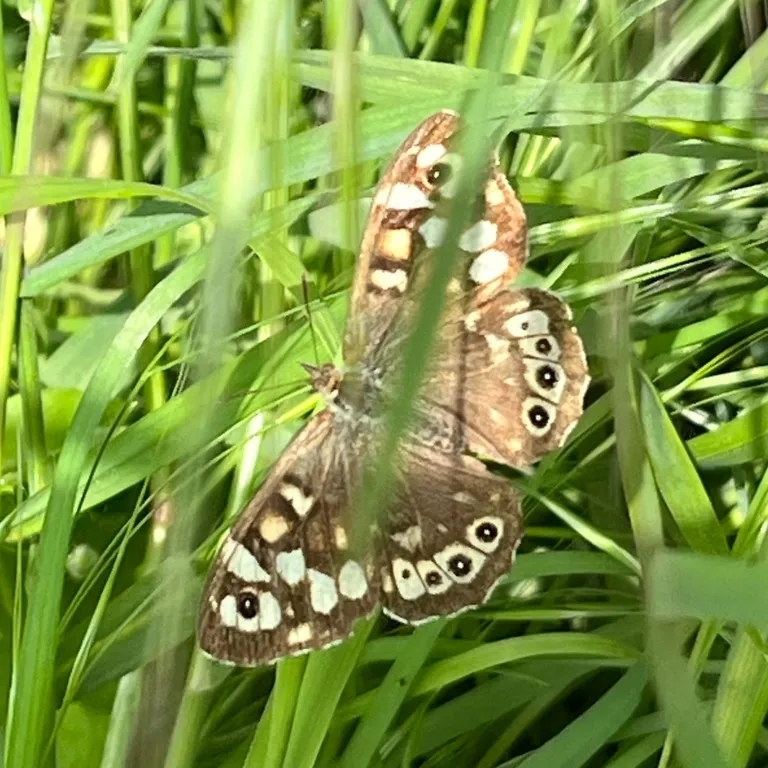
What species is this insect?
Pararge aegeria
